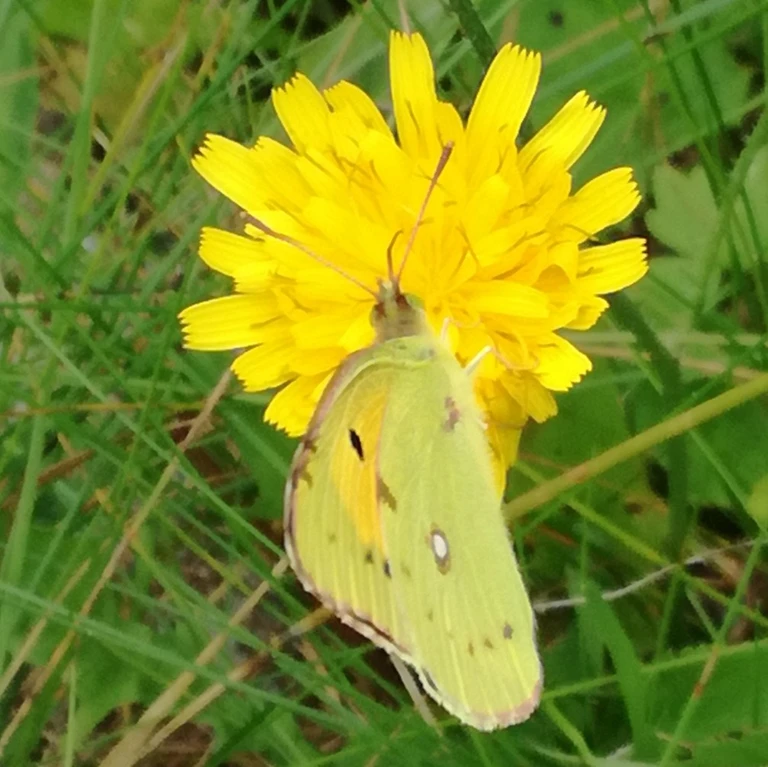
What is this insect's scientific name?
Colias croceus
